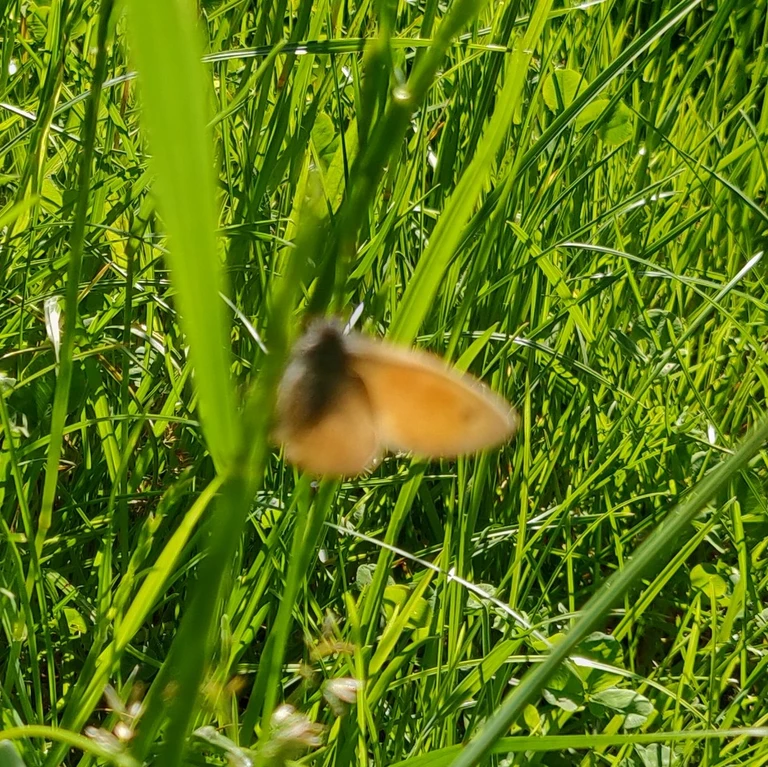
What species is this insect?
Coenonympha pamphilus
